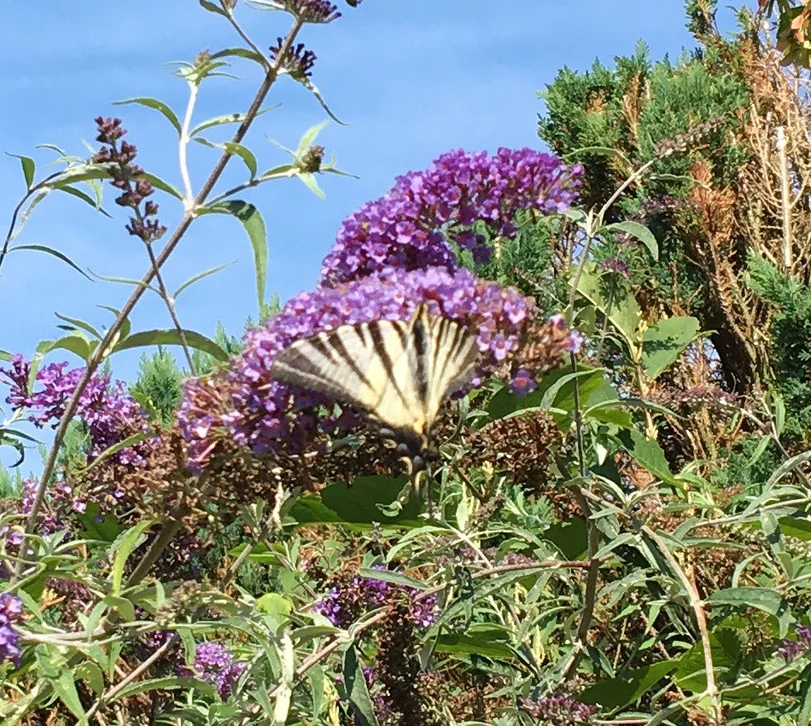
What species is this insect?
Iphiclides podalirius
